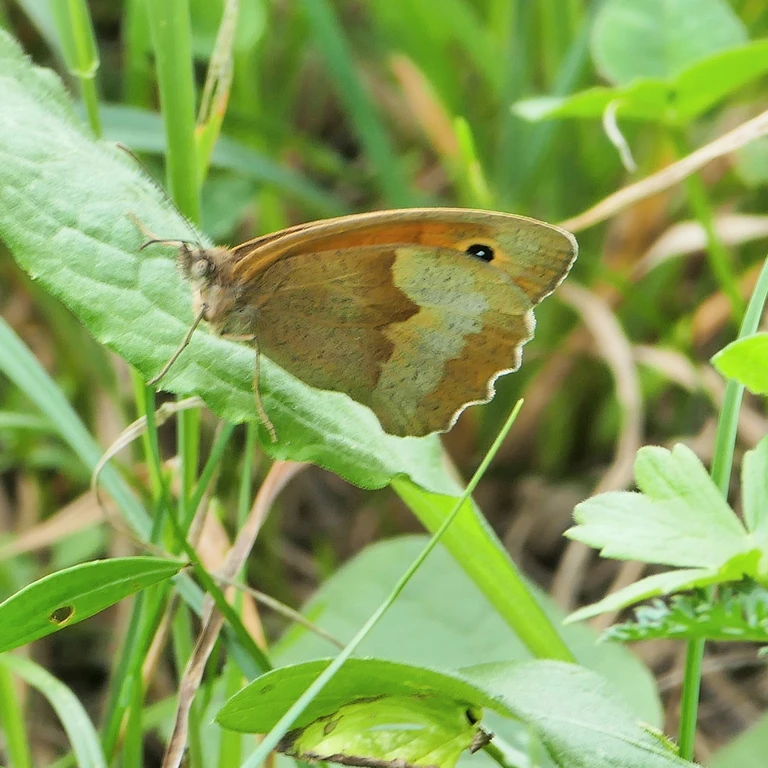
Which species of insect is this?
Maniola jurtina
